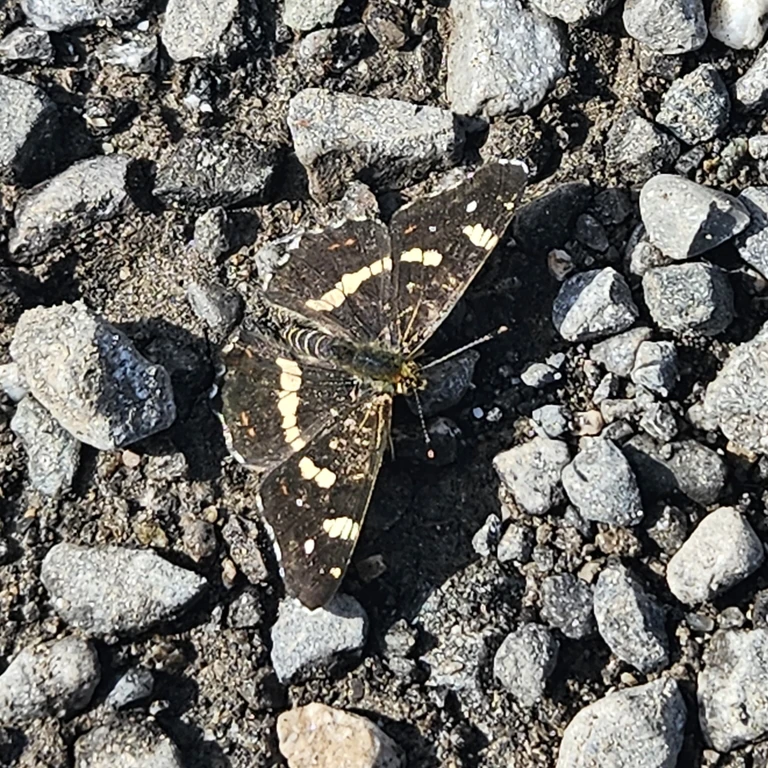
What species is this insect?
Araschnia levana
